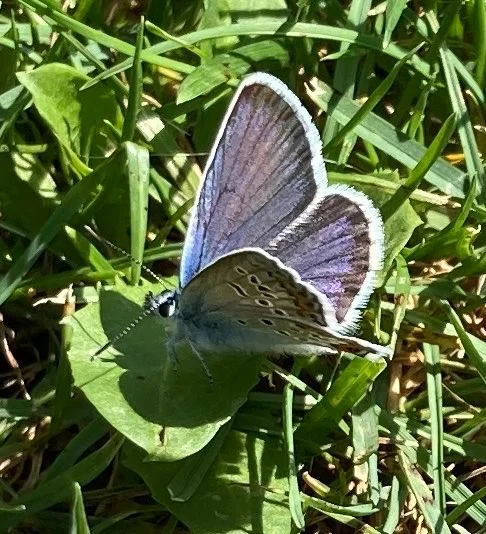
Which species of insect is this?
Plebejus argus
